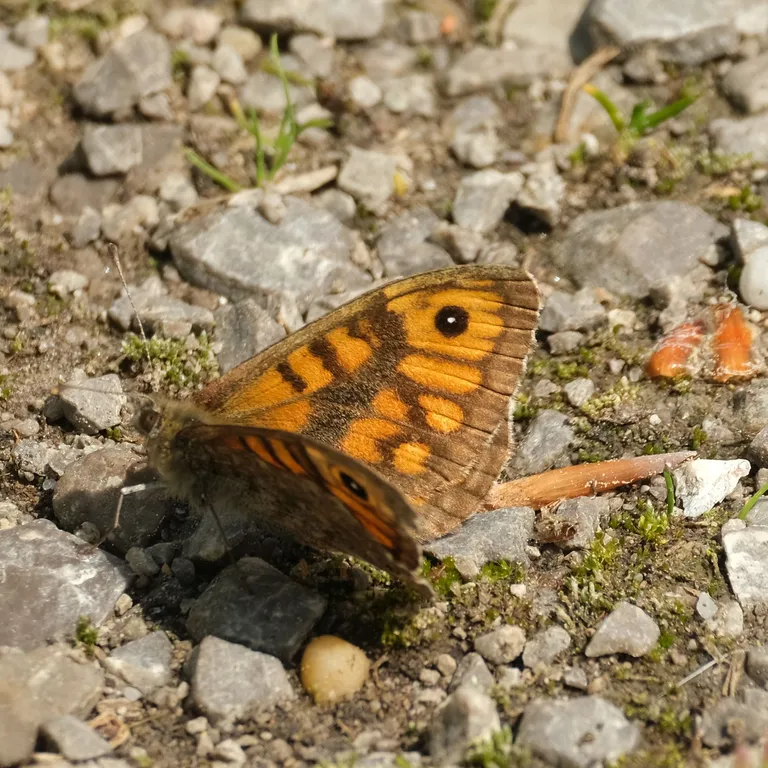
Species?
Lasiommata megera (also Pararge megera)
